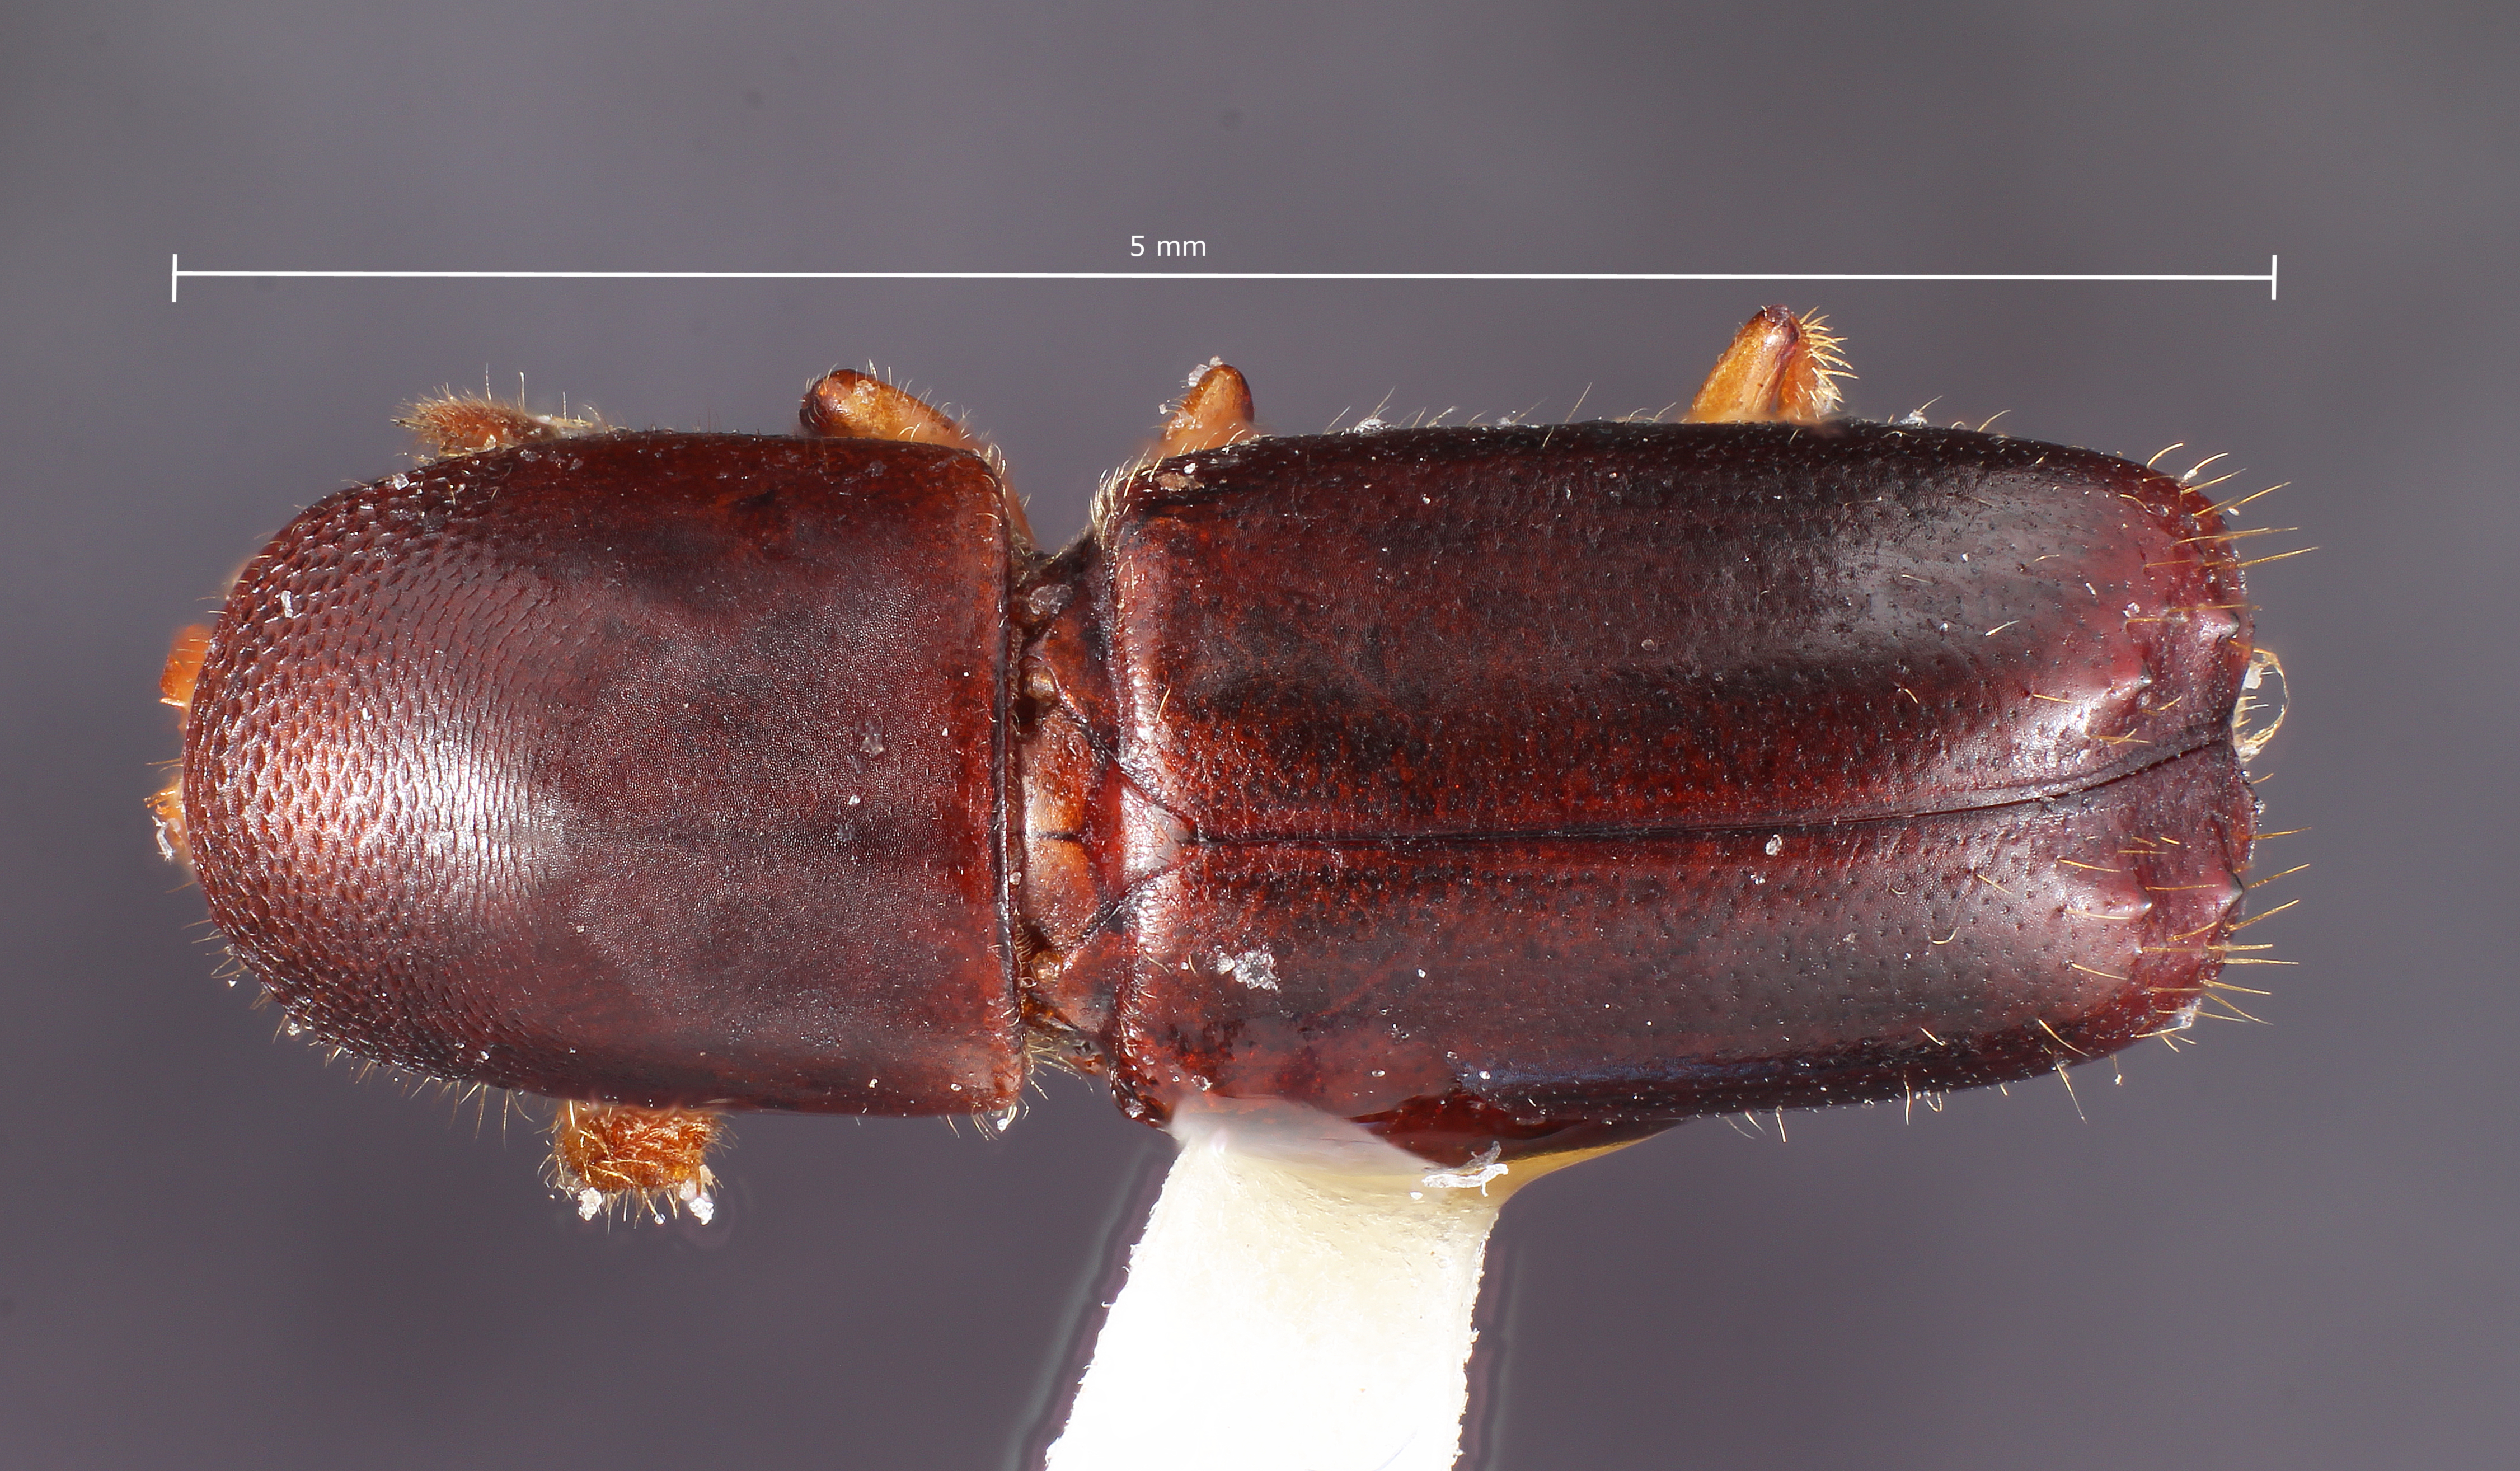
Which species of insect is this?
Monarthrum obtusum
